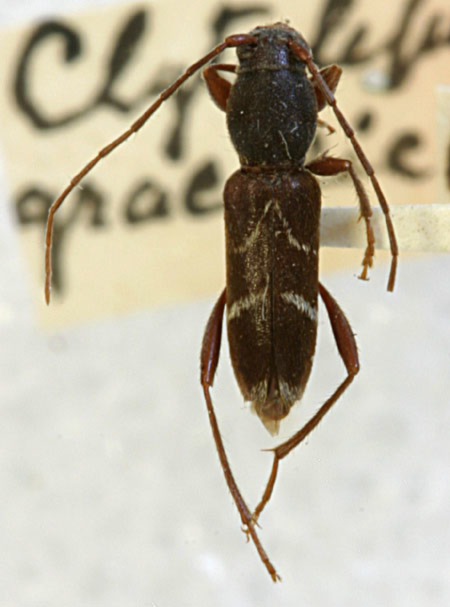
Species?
Clytoleptus albofasciatus (also Clytoleptus gracilicornis)
